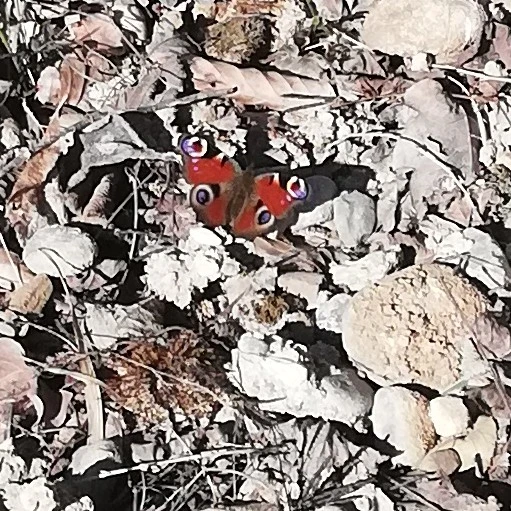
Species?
Aglais io
